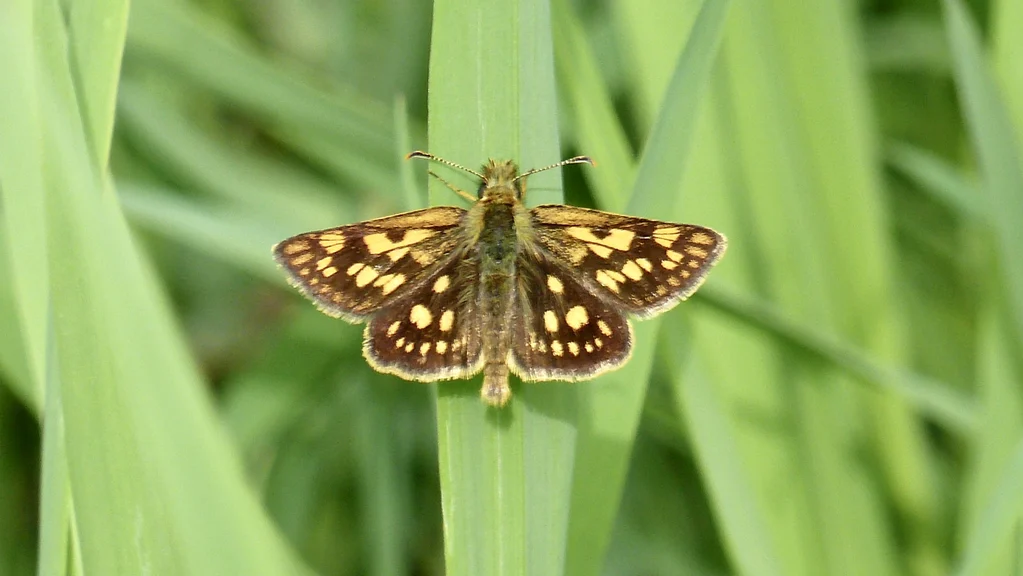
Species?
Carterocephalus palaemon
